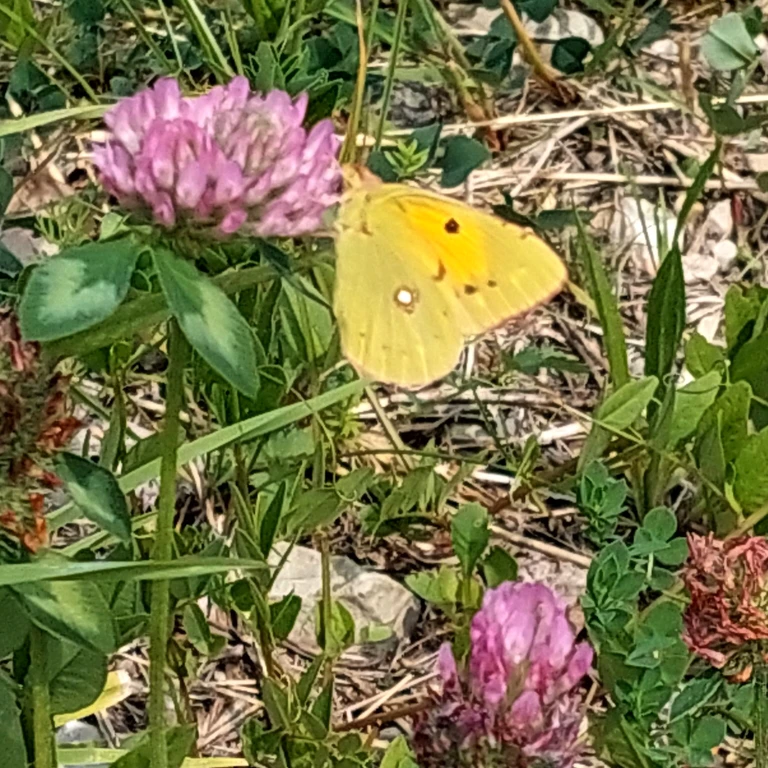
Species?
Colias croceus
